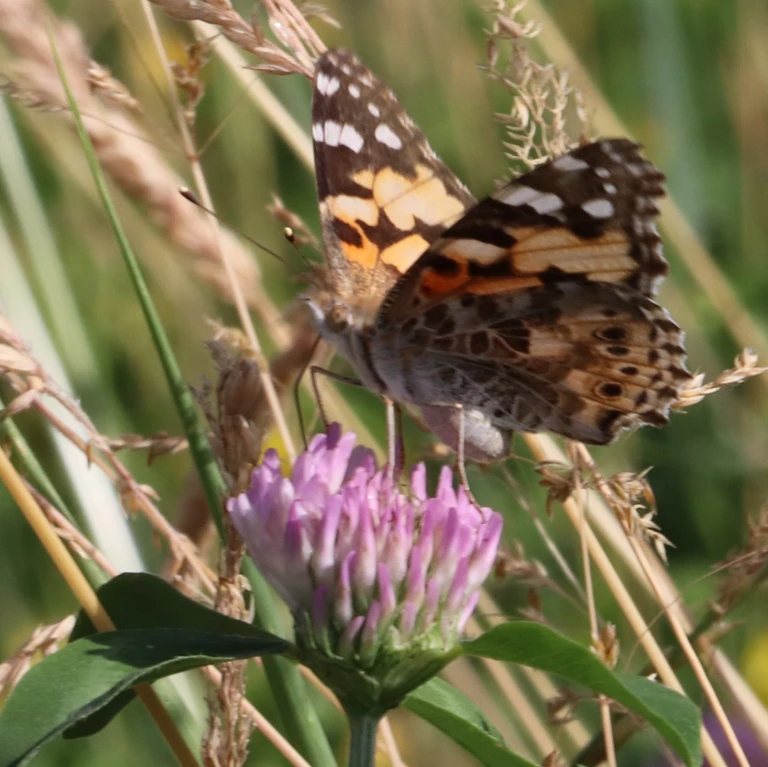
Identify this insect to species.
Vanessa cardui
